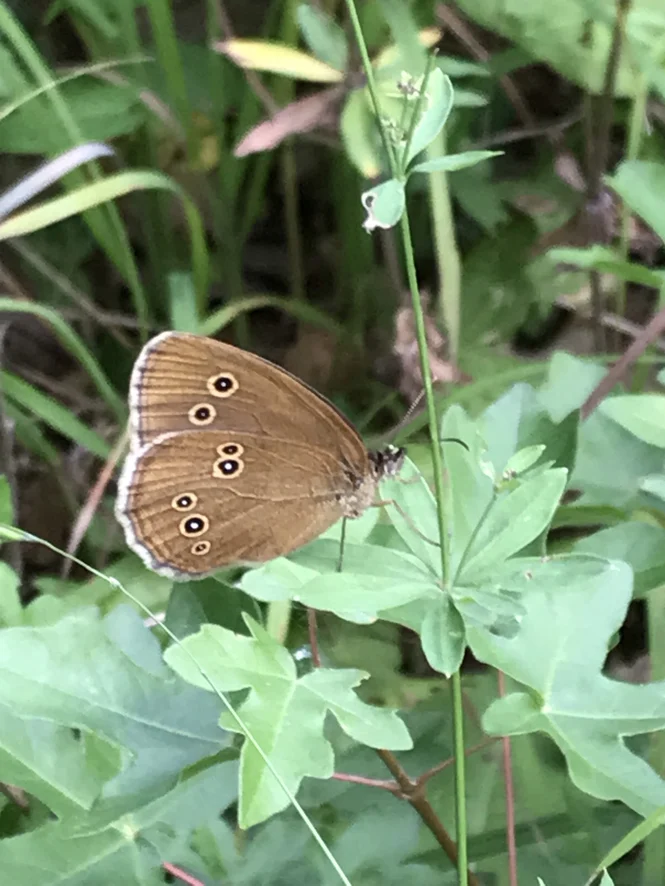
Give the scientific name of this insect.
Aphantopus hyperantus
